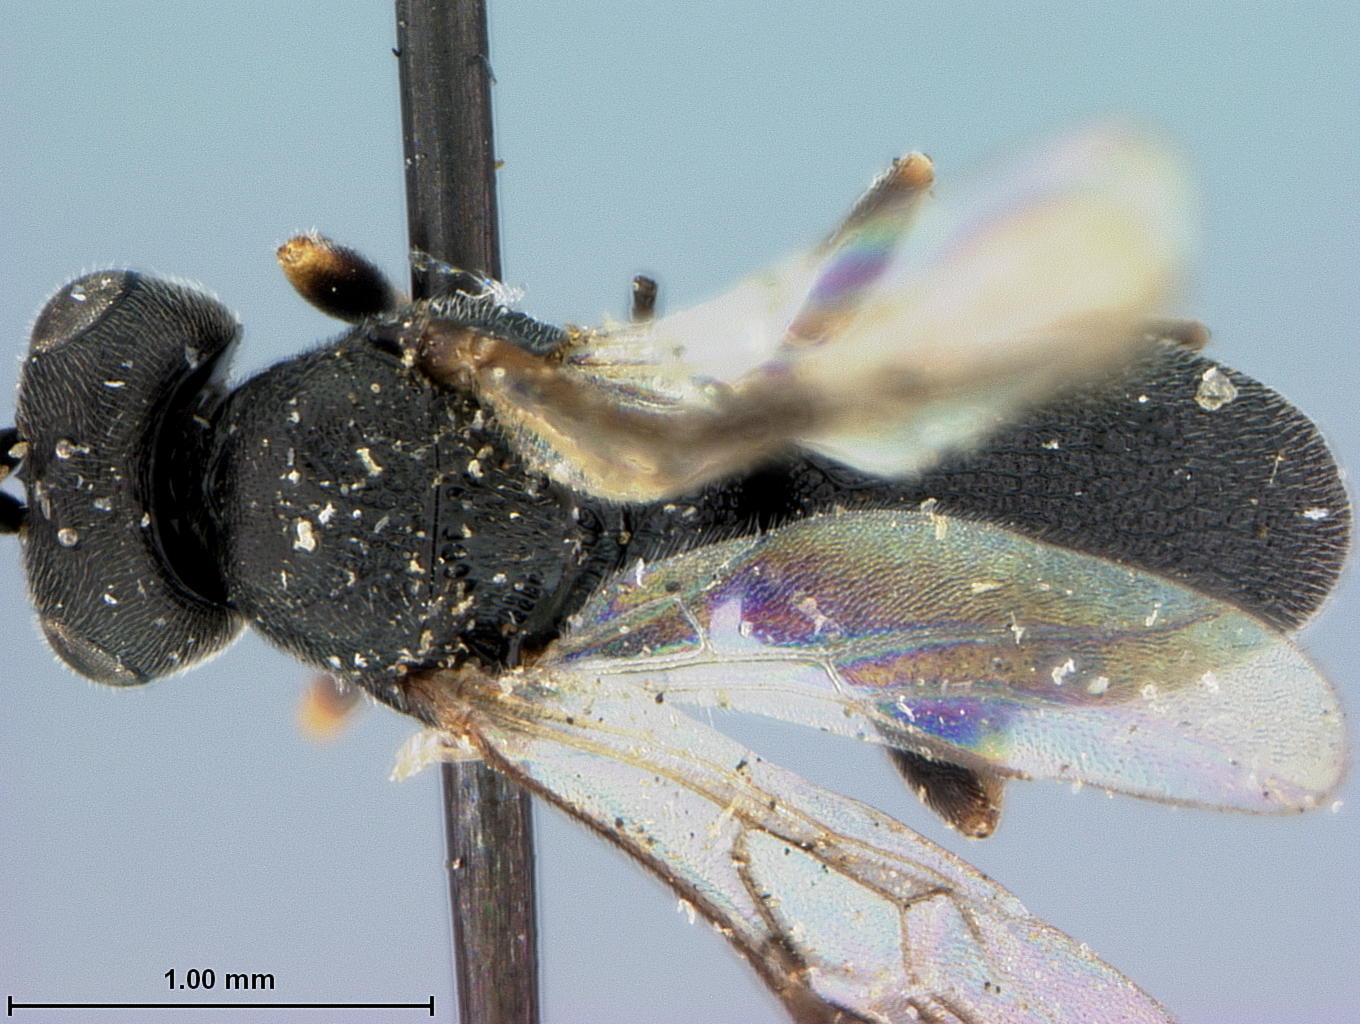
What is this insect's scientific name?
Chelonus periplocae
